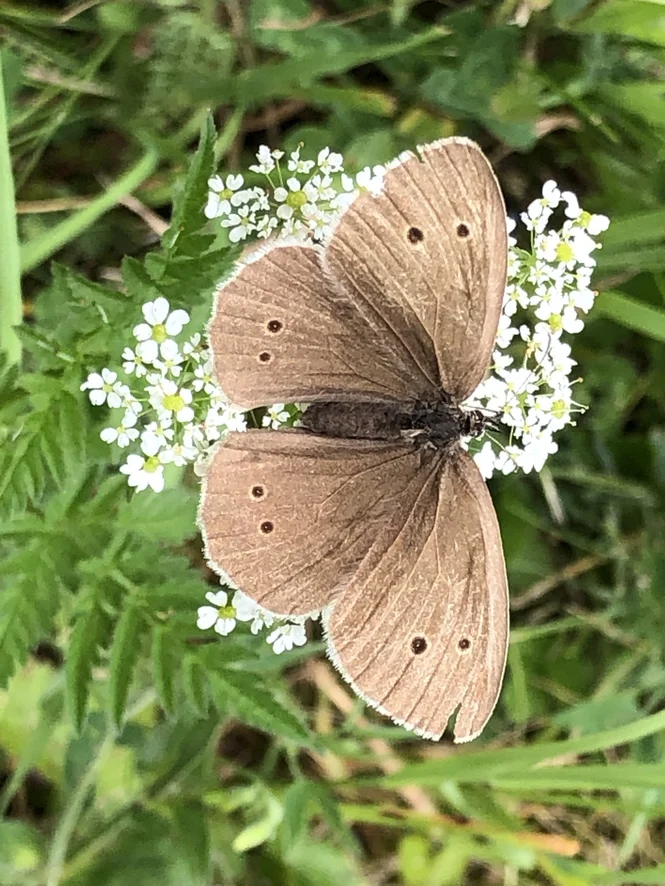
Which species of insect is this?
Aphantopus hyperantus
